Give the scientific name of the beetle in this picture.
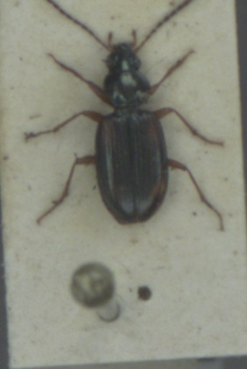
Bembidion tetracolum
